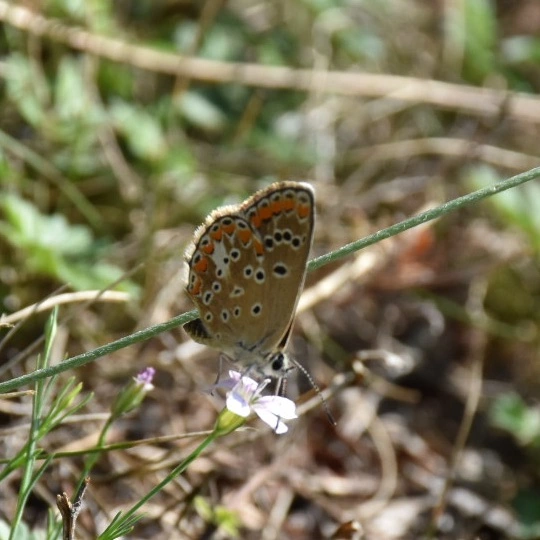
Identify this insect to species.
Aricia agestis/artaxerxes
